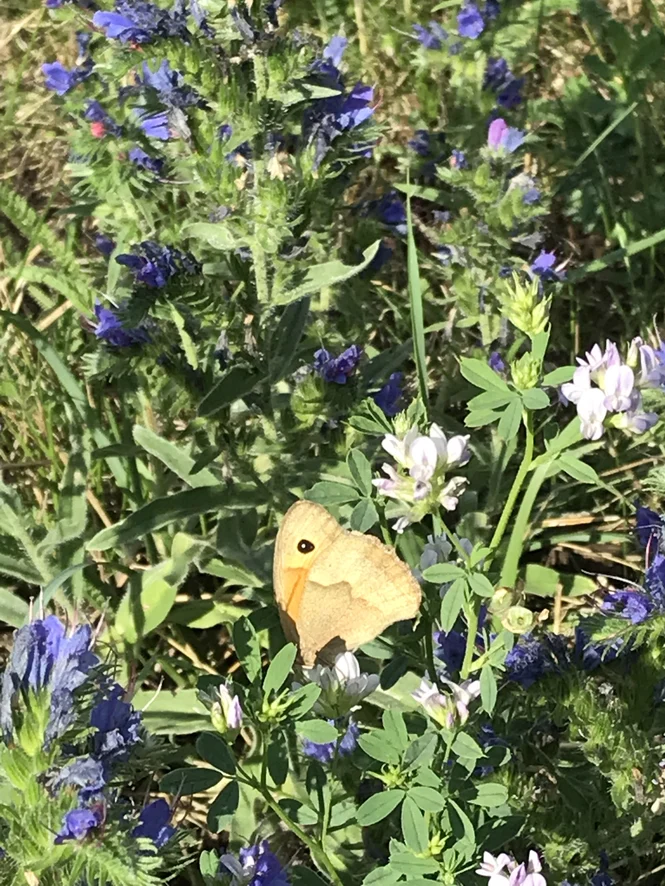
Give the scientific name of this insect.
Maniola jurtina
